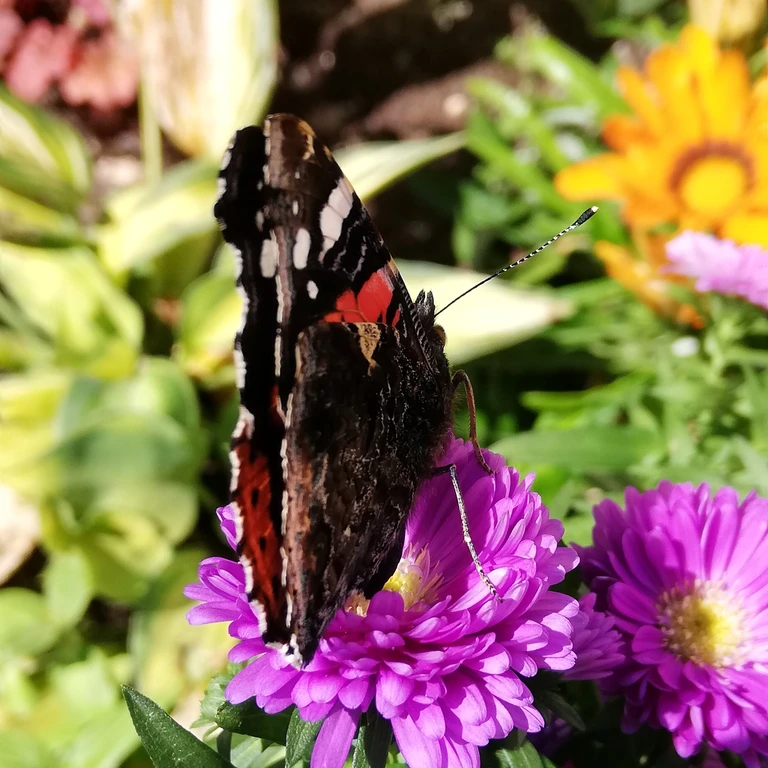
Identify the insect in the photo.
Vanessa atalanta
